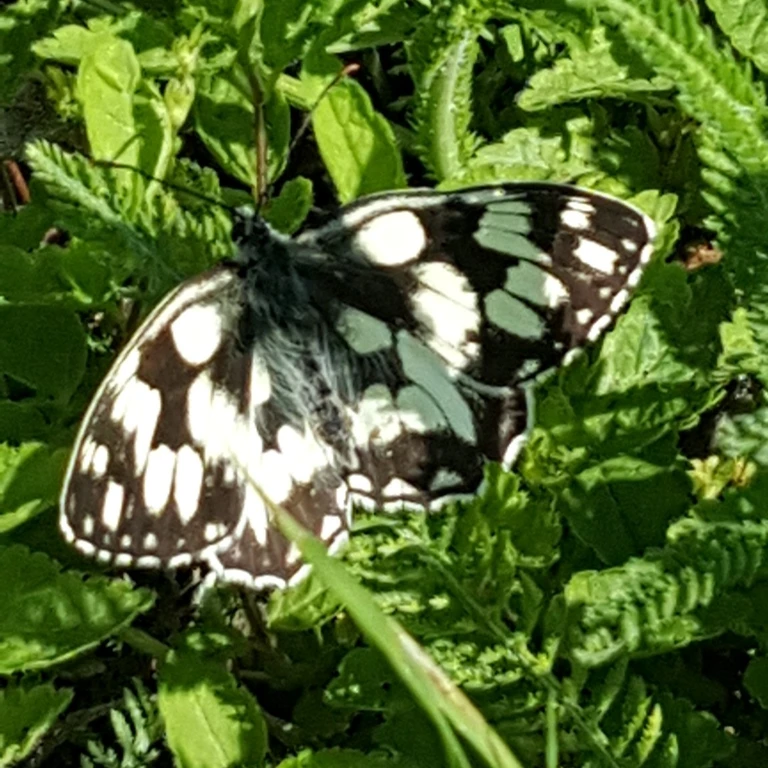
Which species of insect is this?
Melanargia galathea
